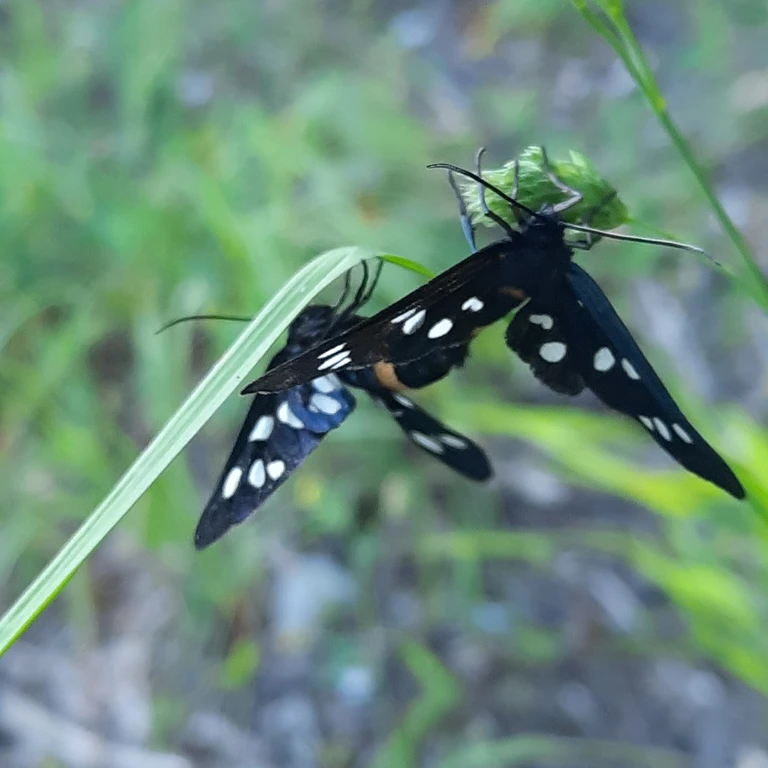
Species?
Amata phegea
